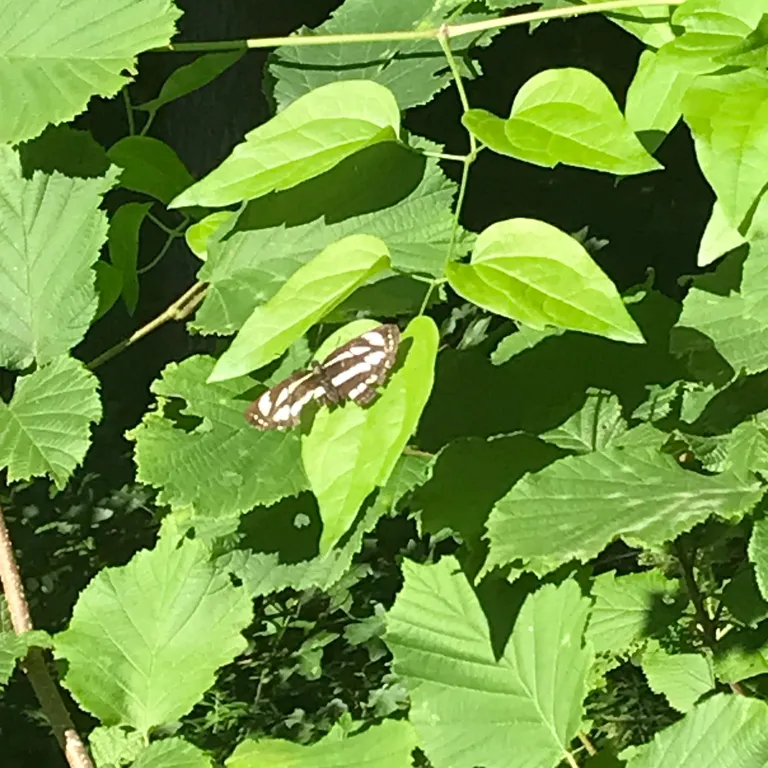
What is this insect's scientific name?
Neptis sappho
